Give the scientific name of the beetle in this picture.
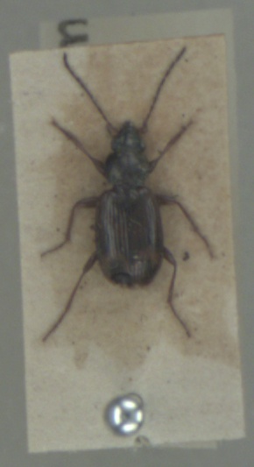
Bembidion dentellum
